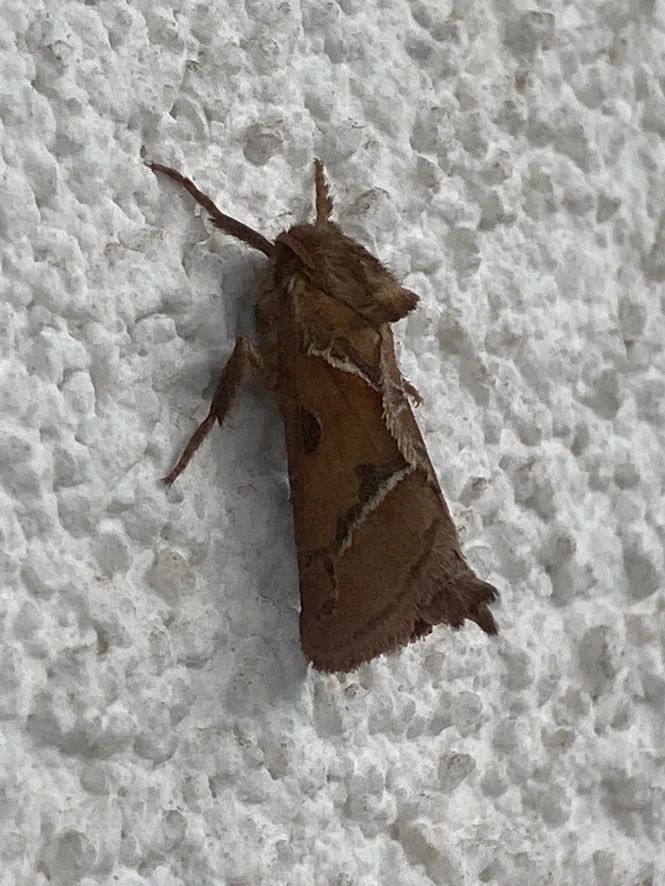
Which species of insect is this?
Triodia sylvina
